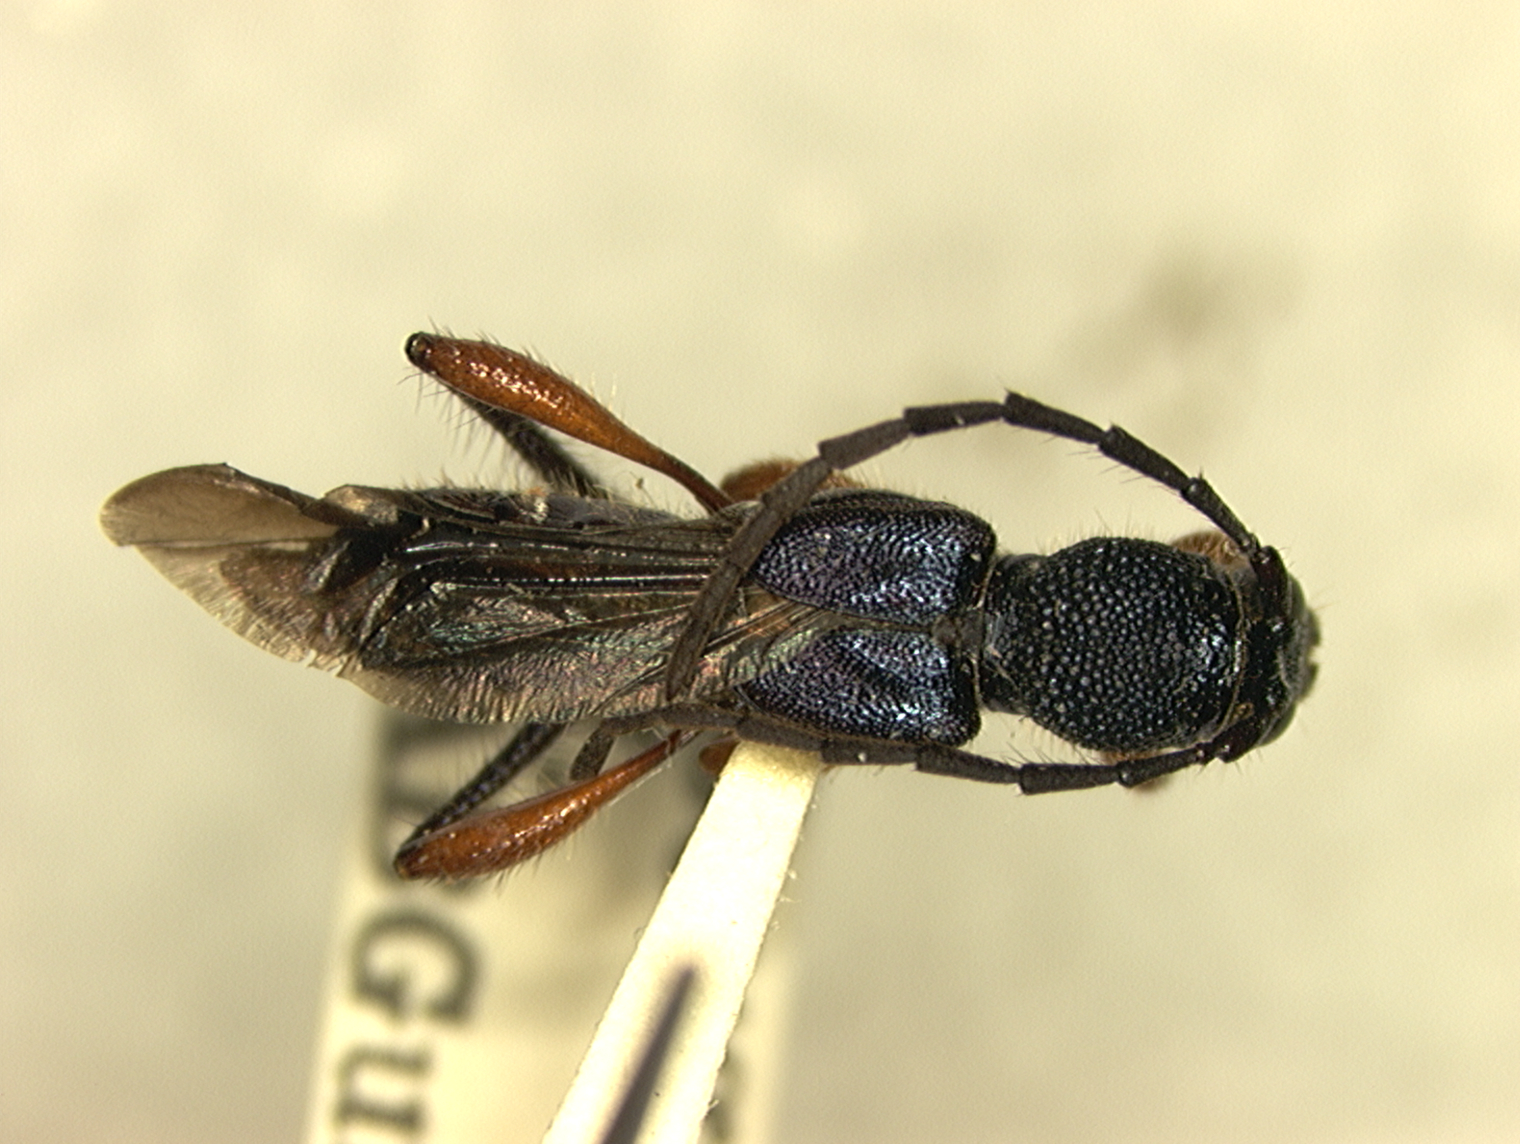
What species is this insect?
Epania rufipes
